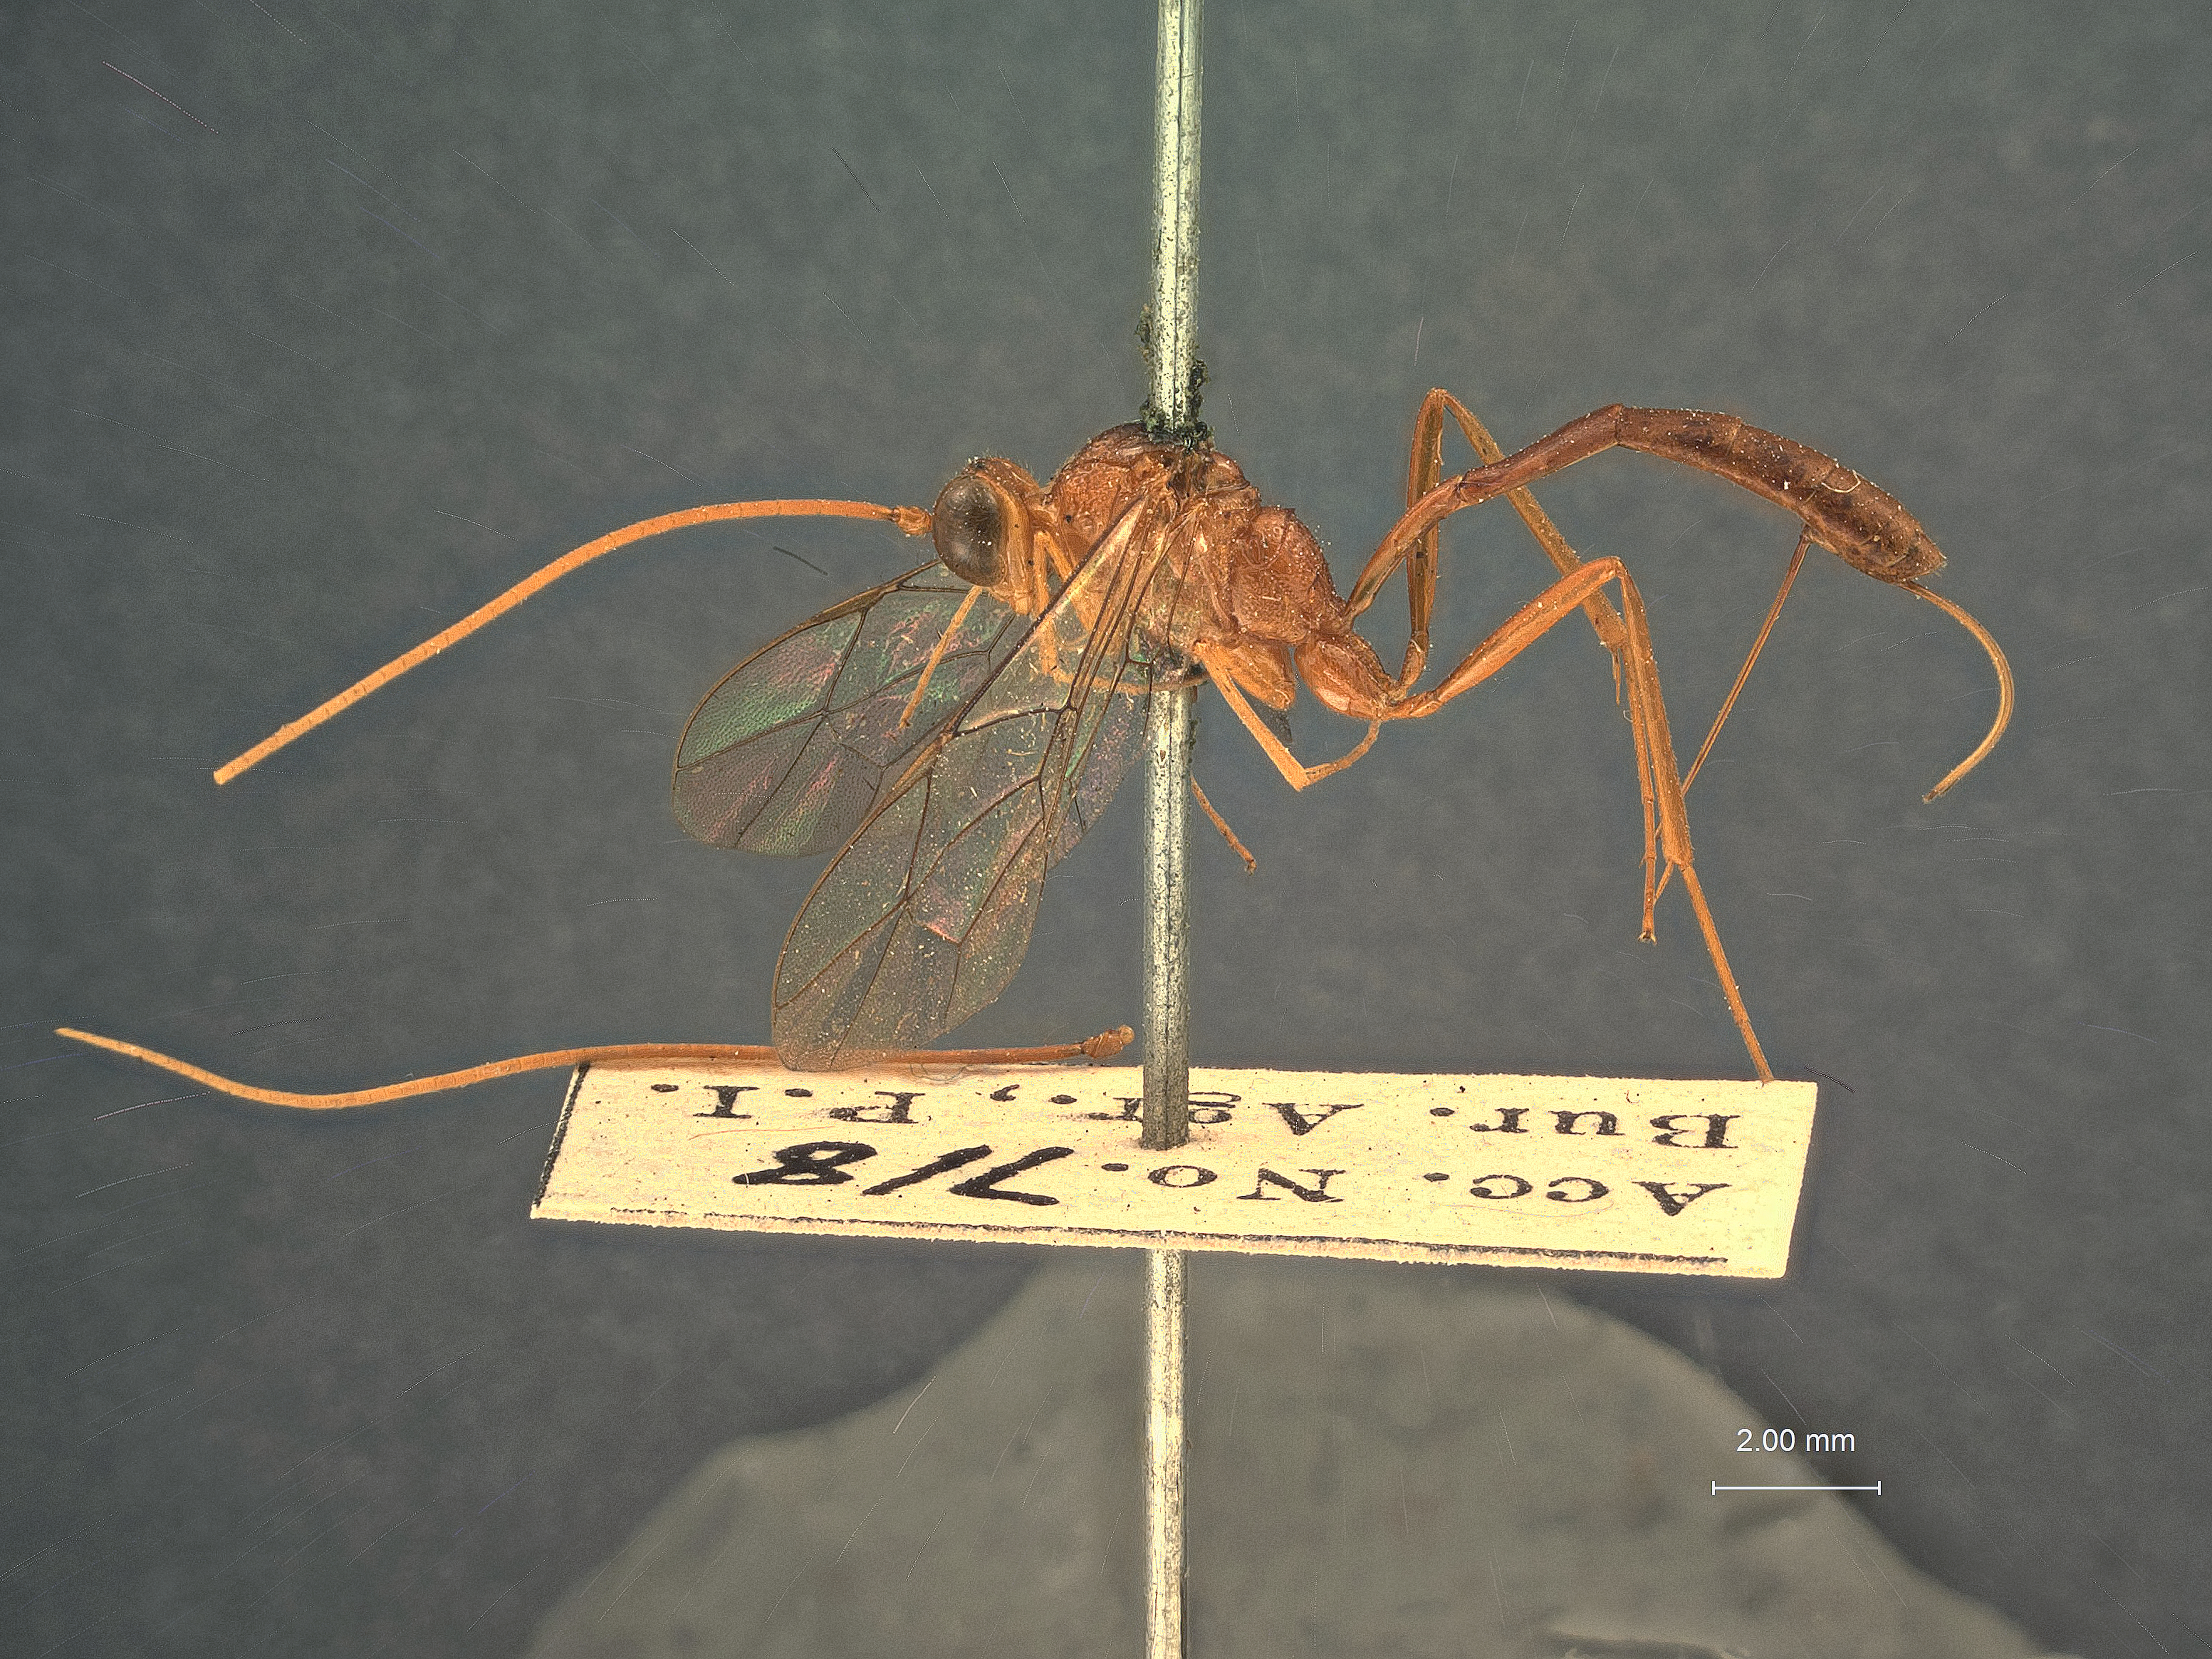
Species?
Esuchonematopodius luzonensis
